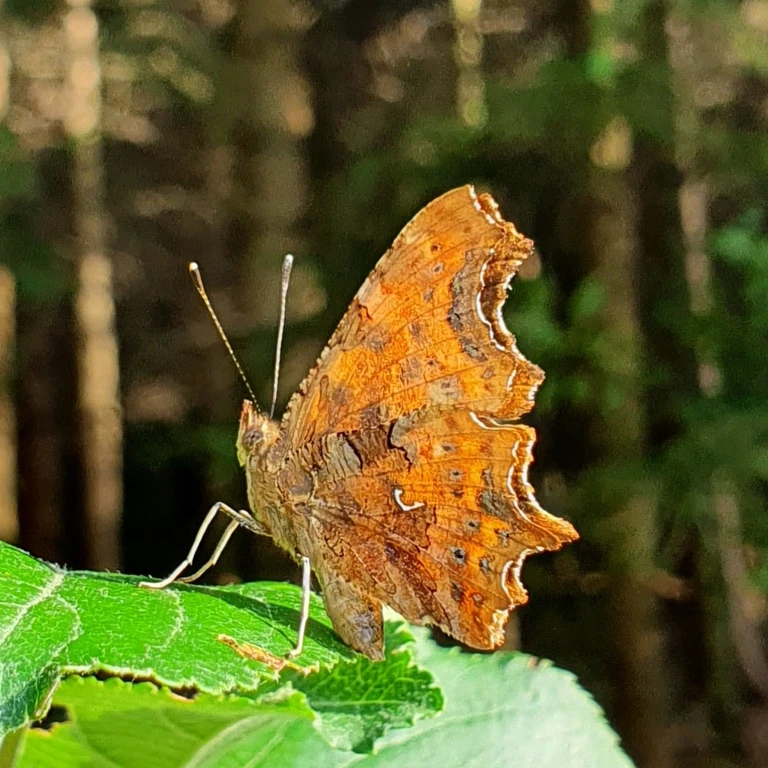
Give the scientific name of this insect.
Polygonia c-album
